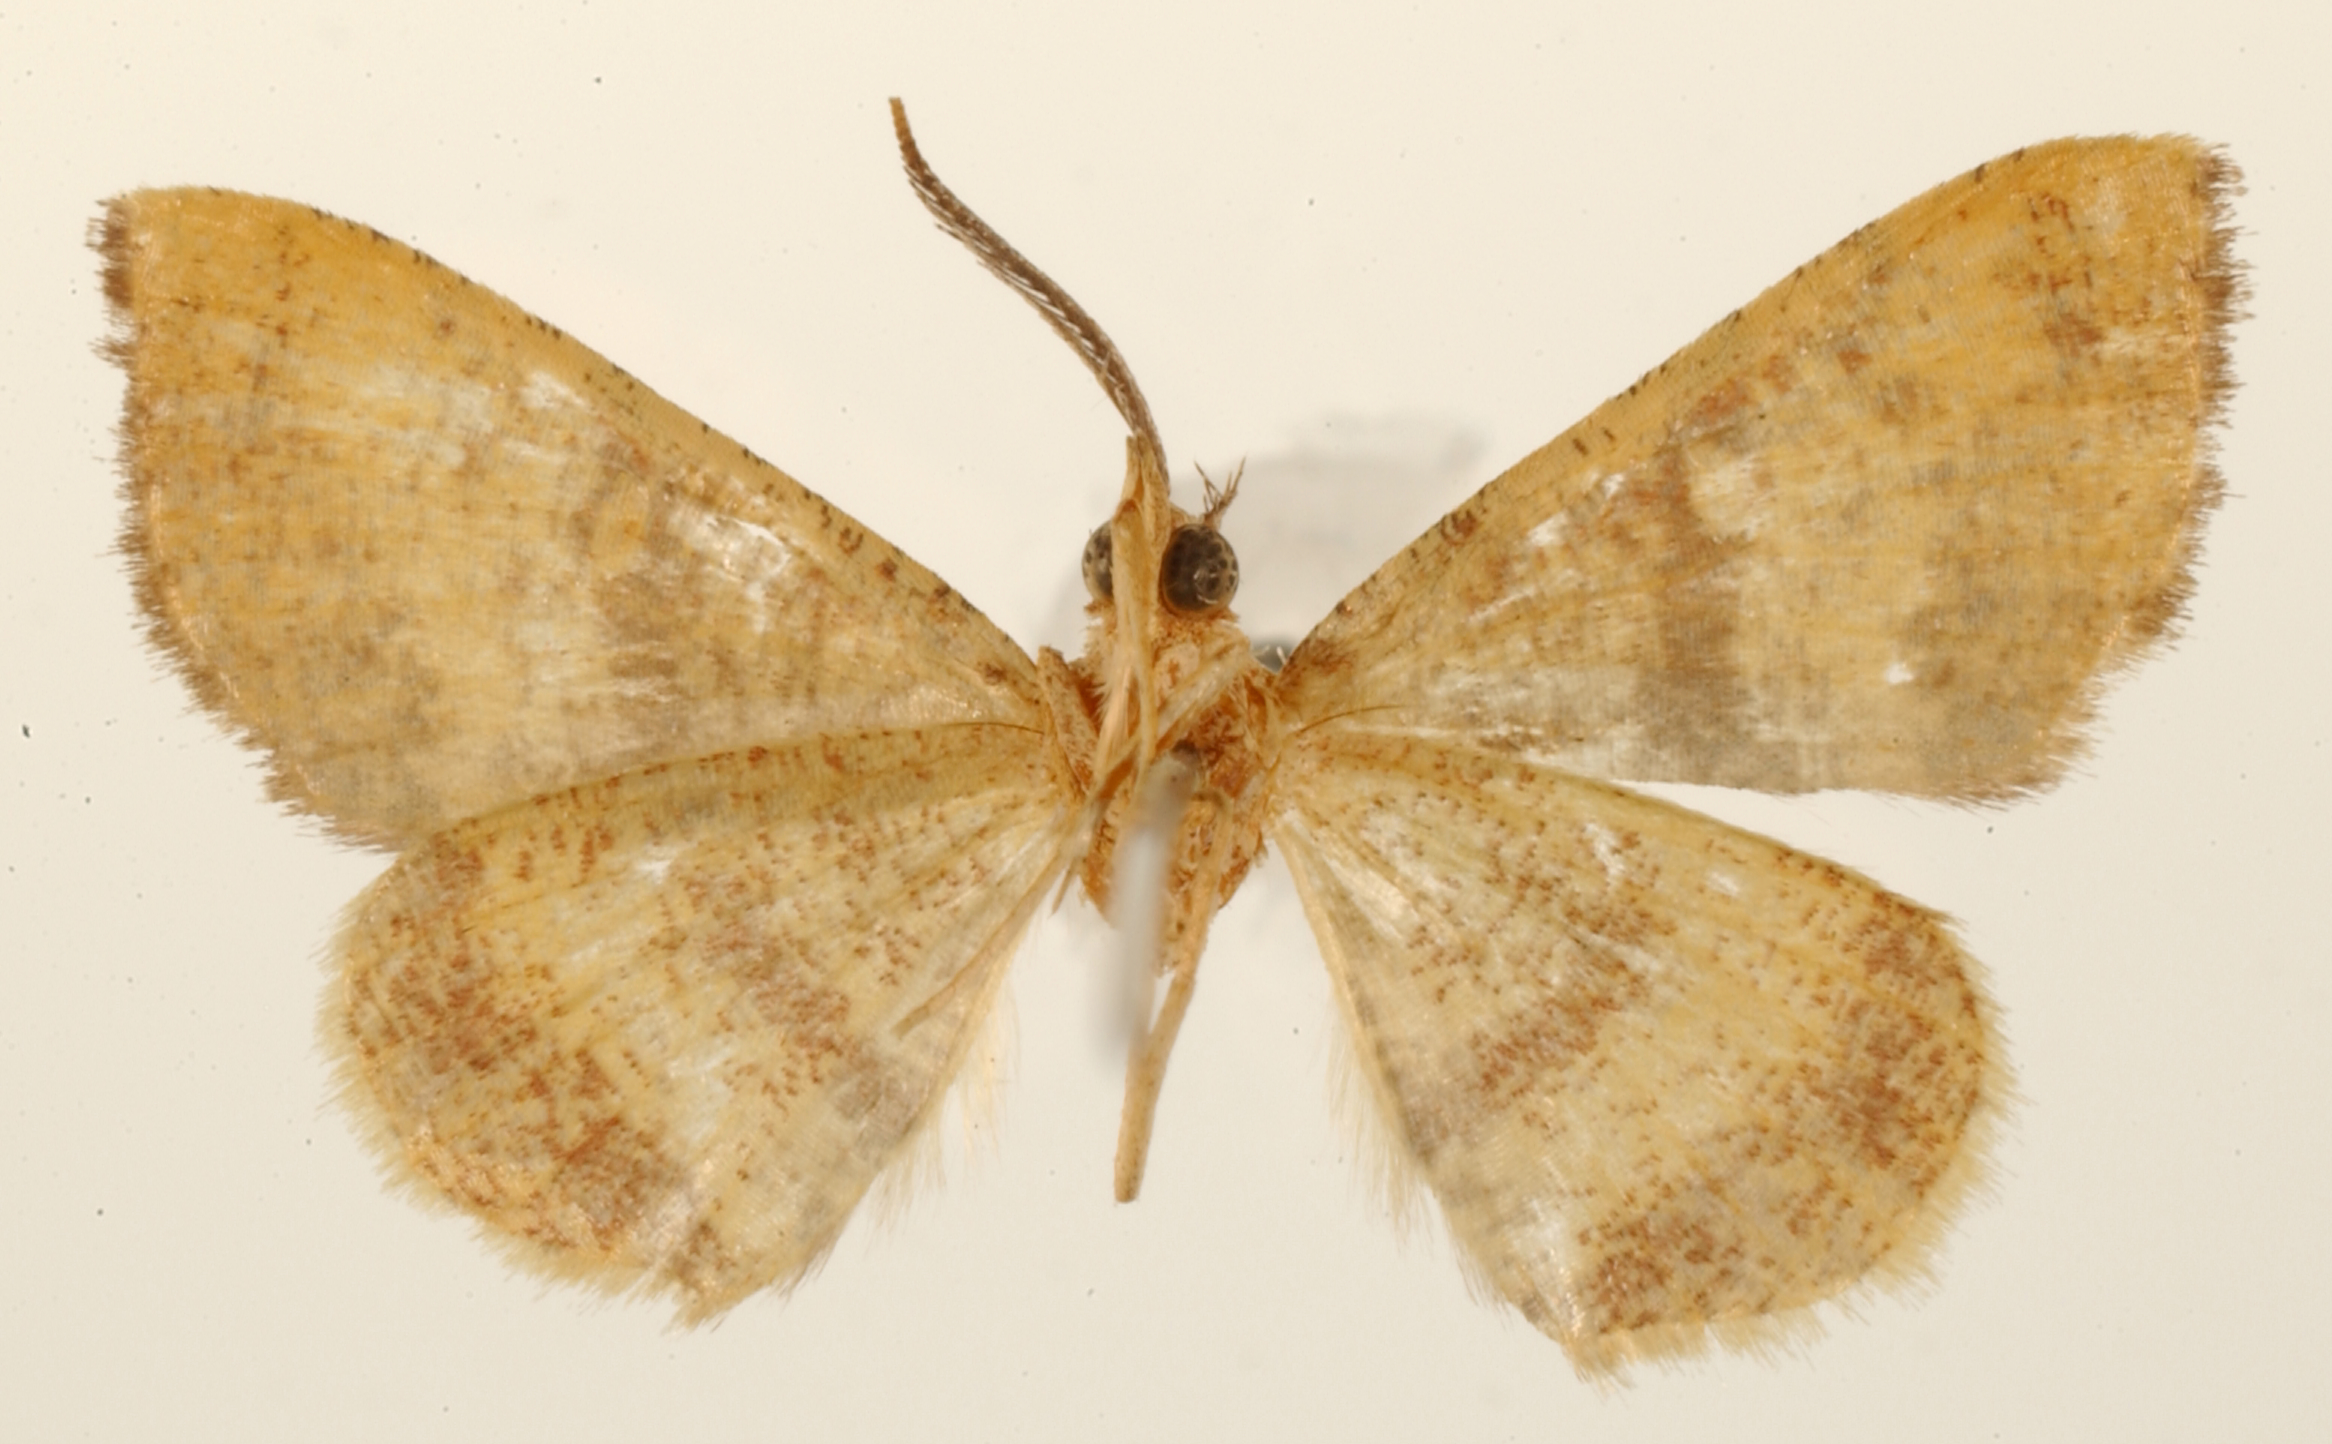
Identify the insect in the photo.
Cyclomia ocana
